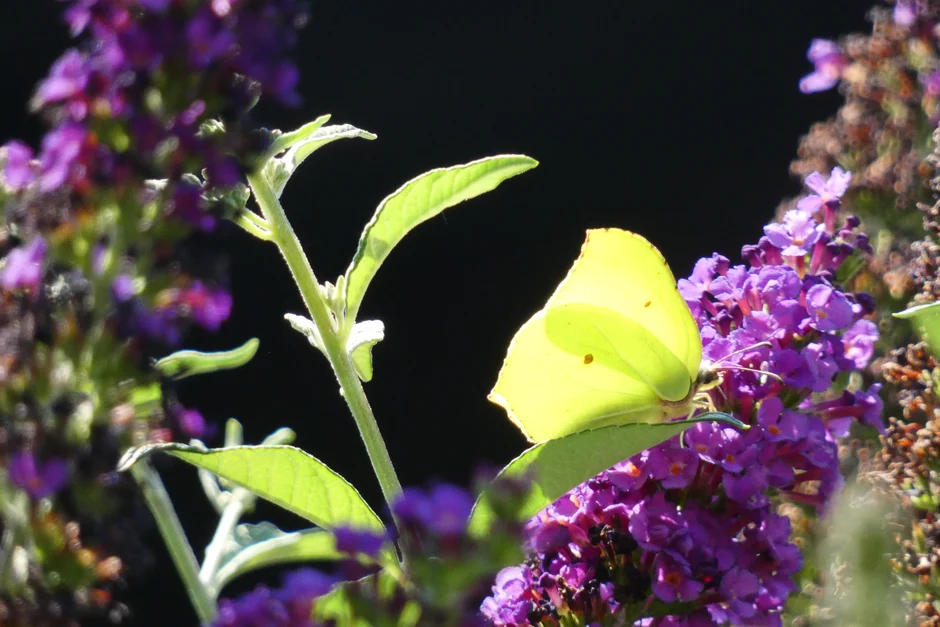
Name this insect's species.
Gonepteryx rhamni
